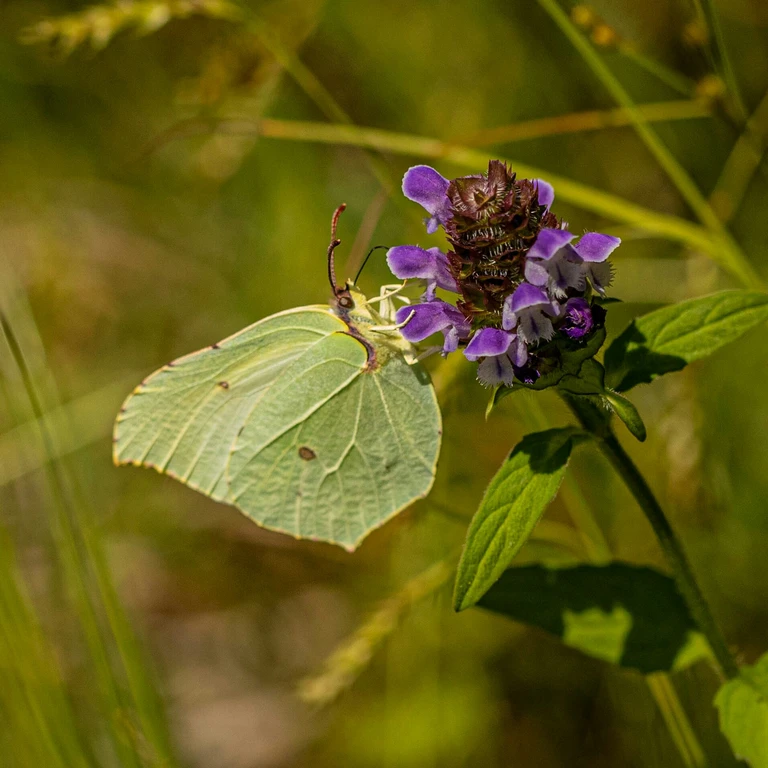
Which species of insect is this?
Gonepteryx rhamni
